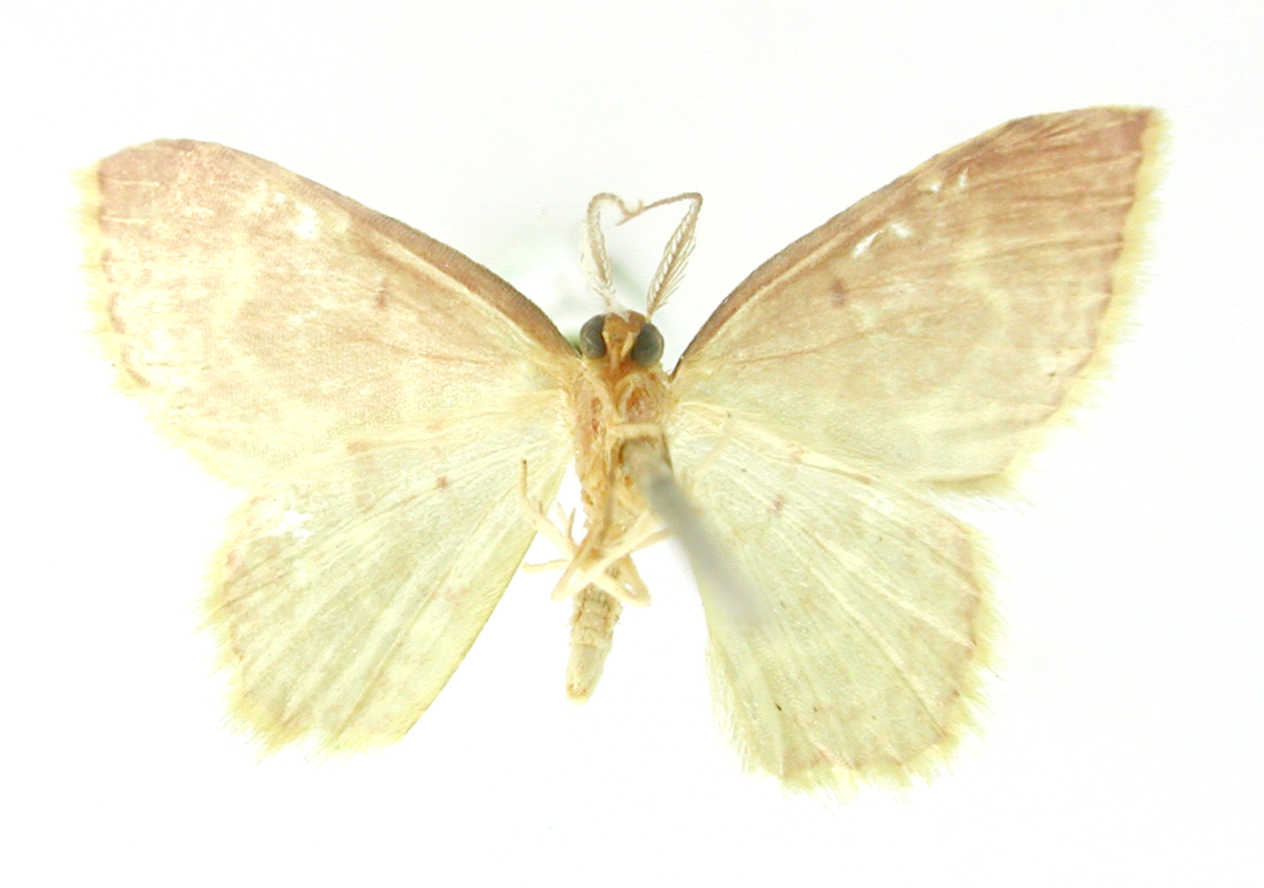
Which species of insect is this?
Amaurinia auruda
